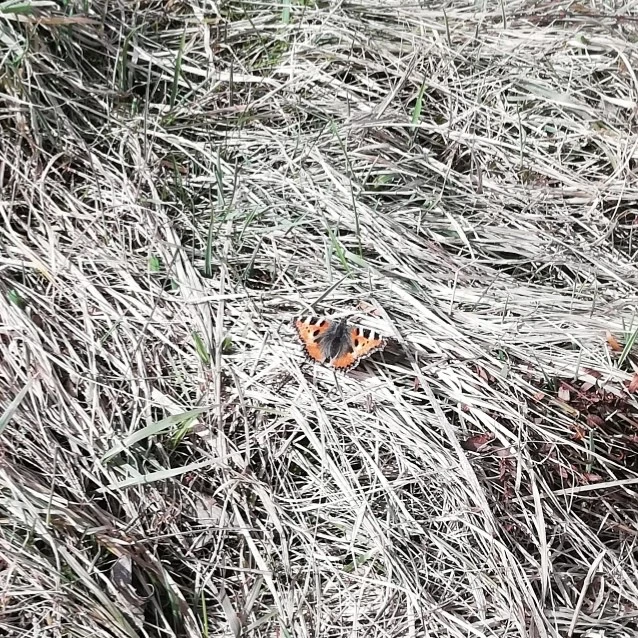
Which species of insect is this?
Aglais urticae
